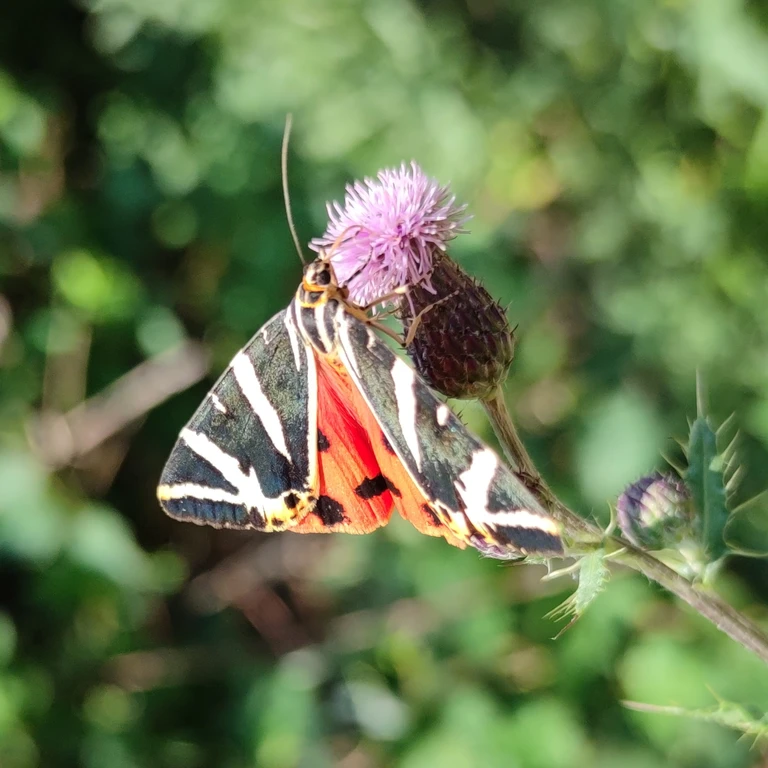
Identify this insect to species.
Euplagia quadripunctaria
